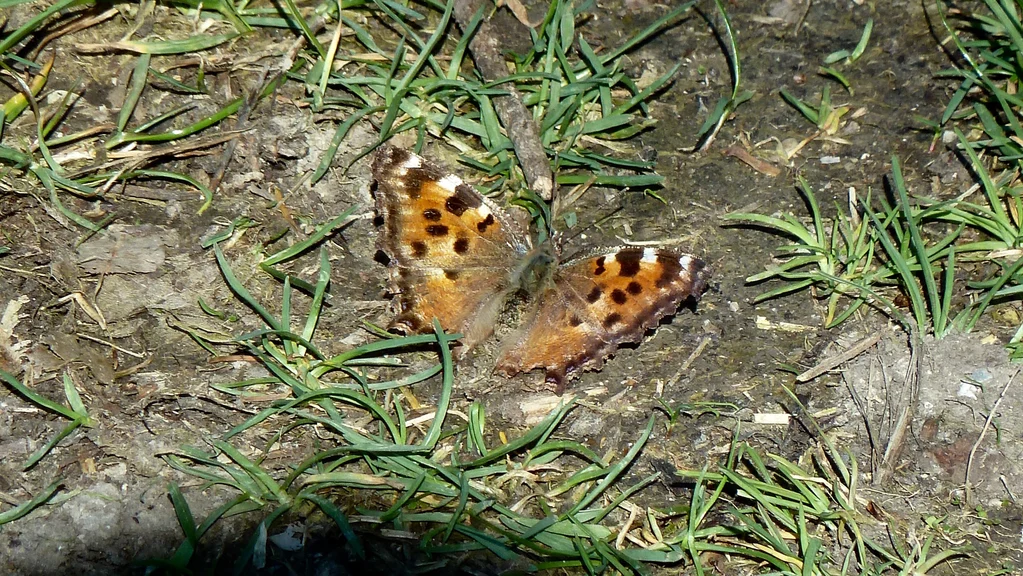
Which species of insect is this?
Nymphalis polychloros
